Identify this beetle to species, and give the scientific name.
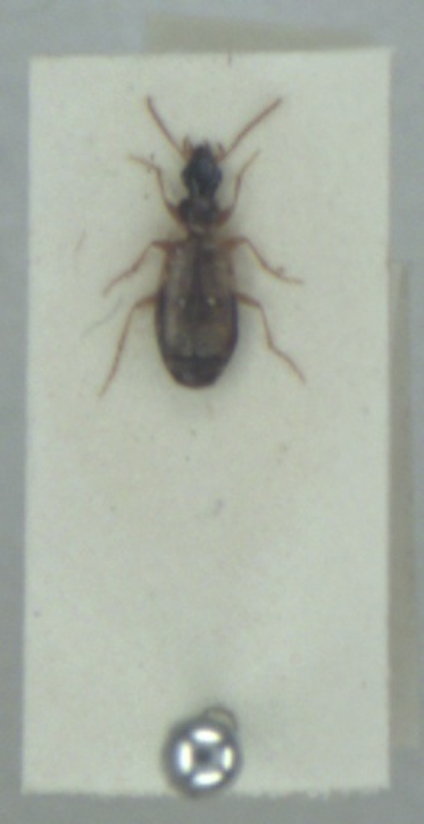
Philorhizus notatus
